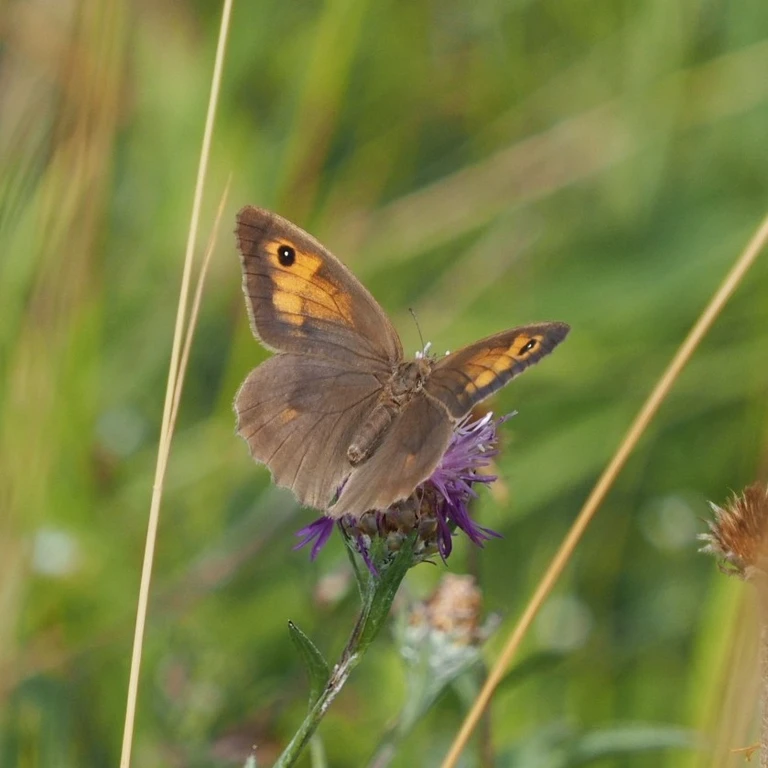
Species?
Maniola jurtina
